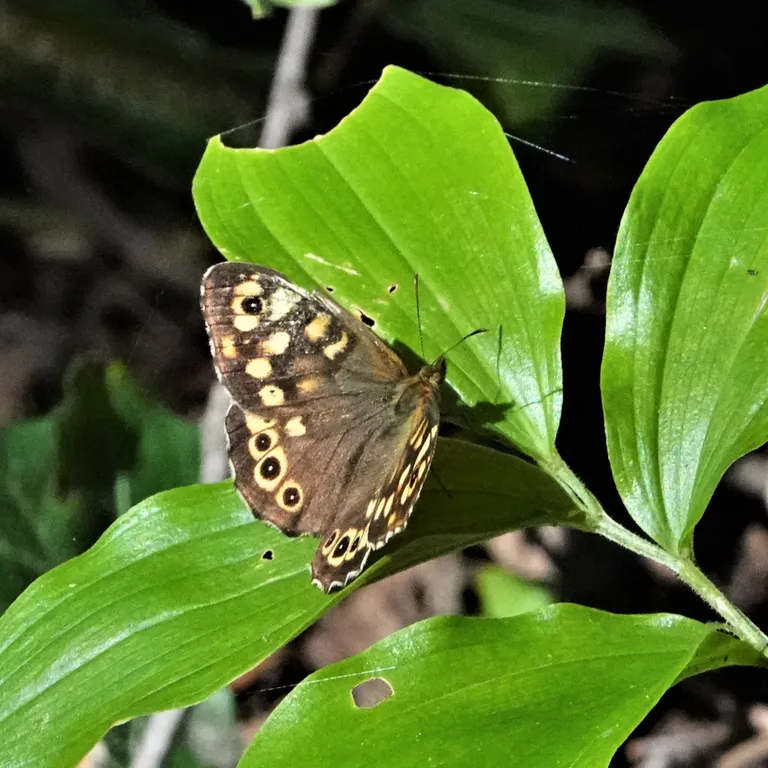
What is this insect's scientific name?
Pararge aegeria
